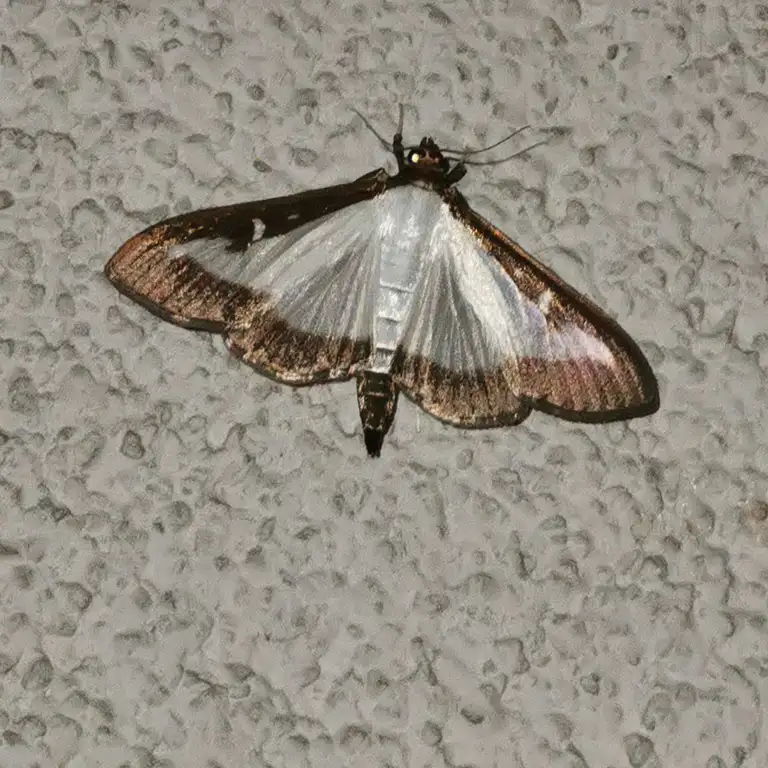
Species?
Cydalima perspectalis
